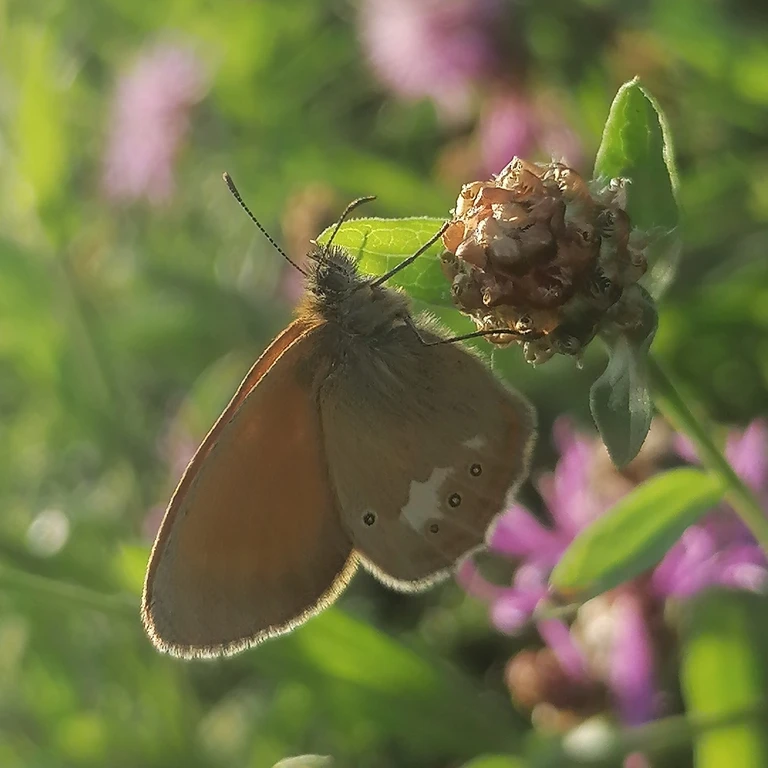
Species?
Coenonympha glycerion (also Coenonympha iphis)
